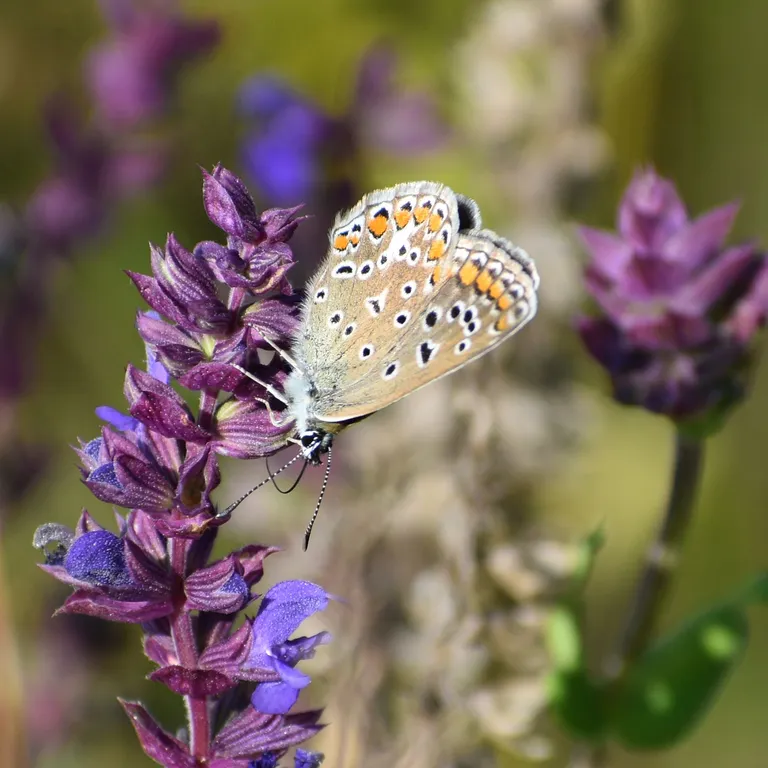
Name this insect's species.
Polyommatus icarus
